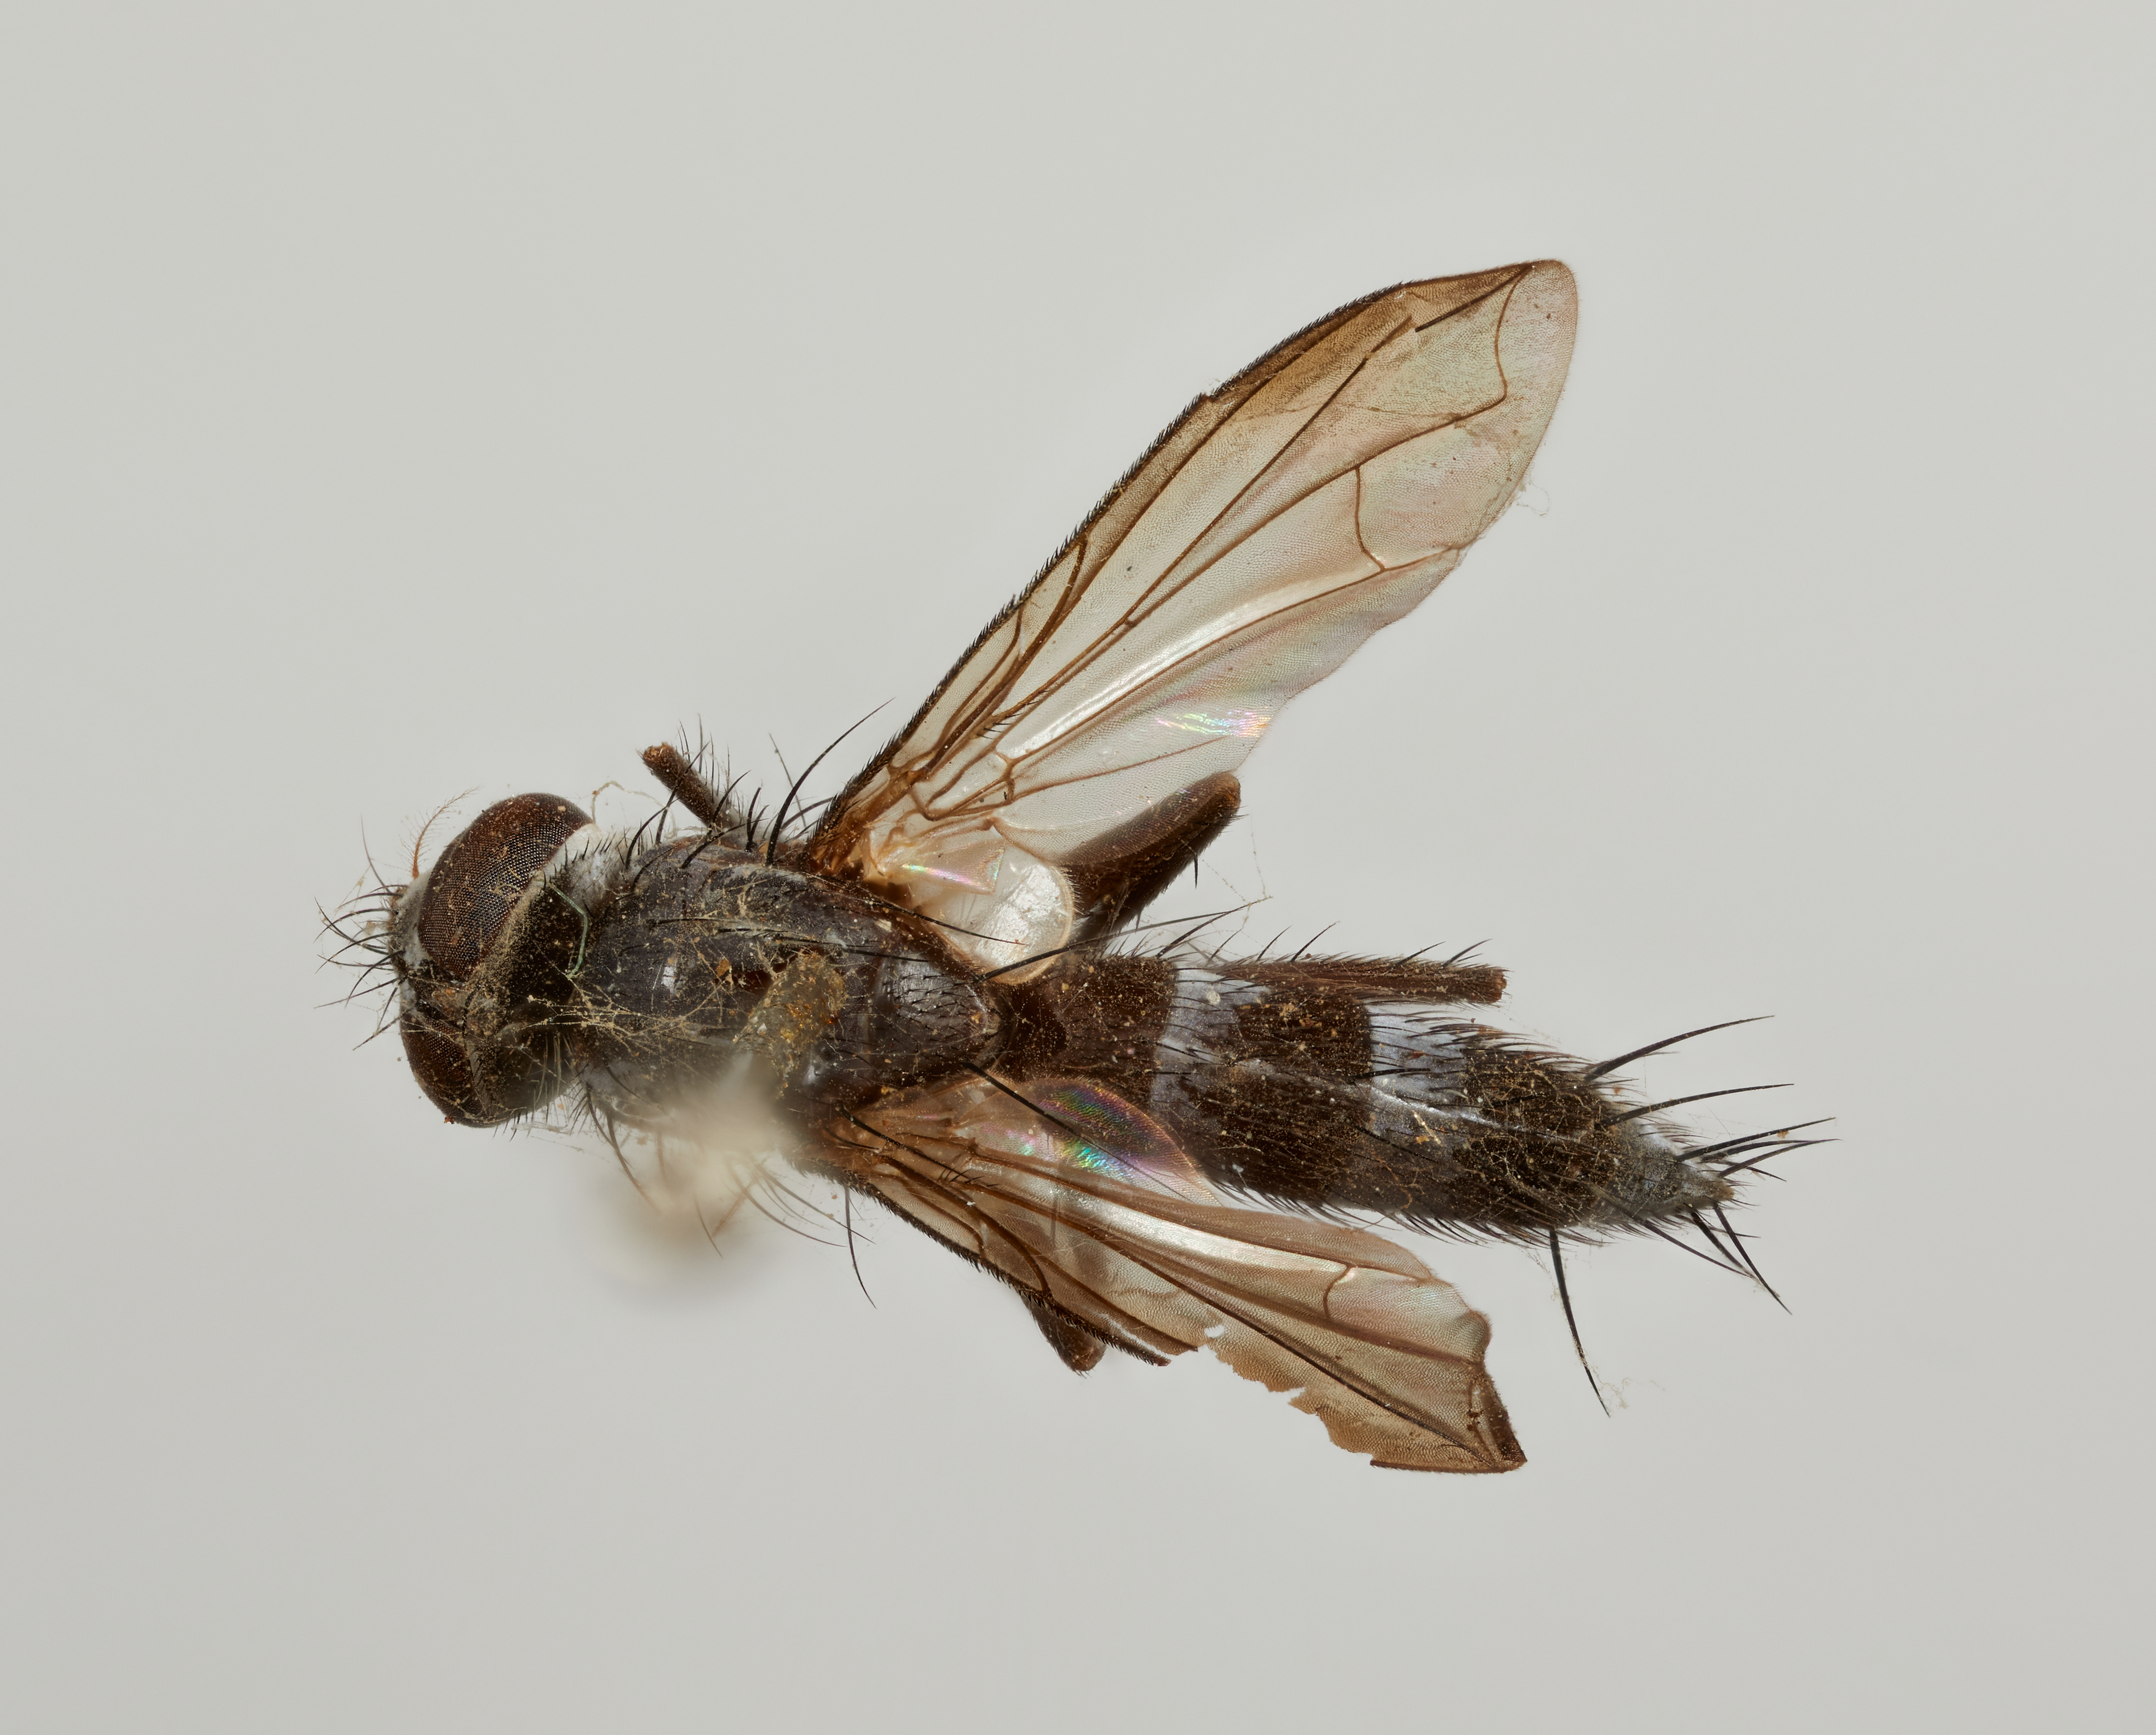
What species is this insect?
Eomintho equatorialis
